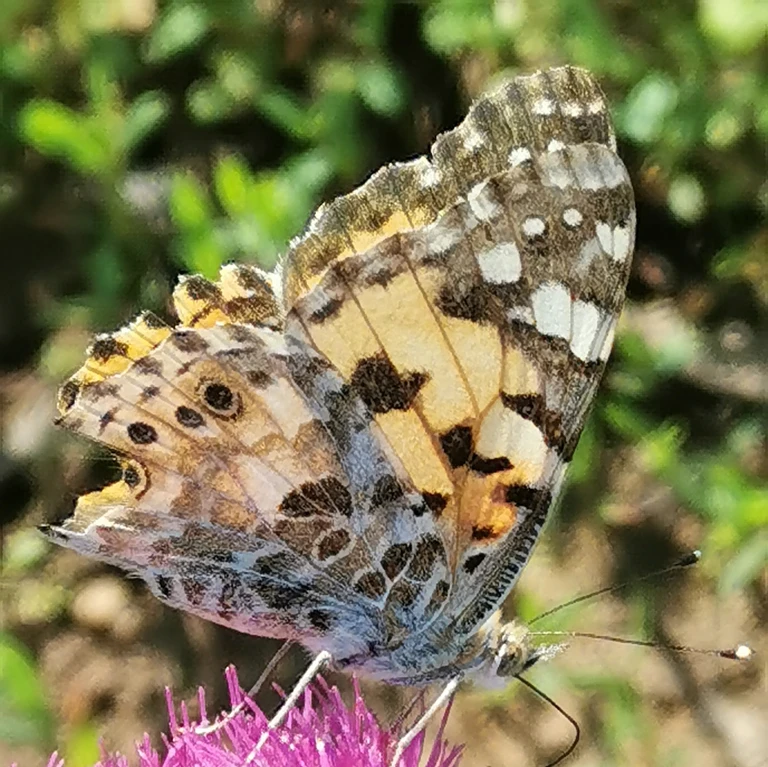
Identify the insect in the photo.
Vanessa cardui
